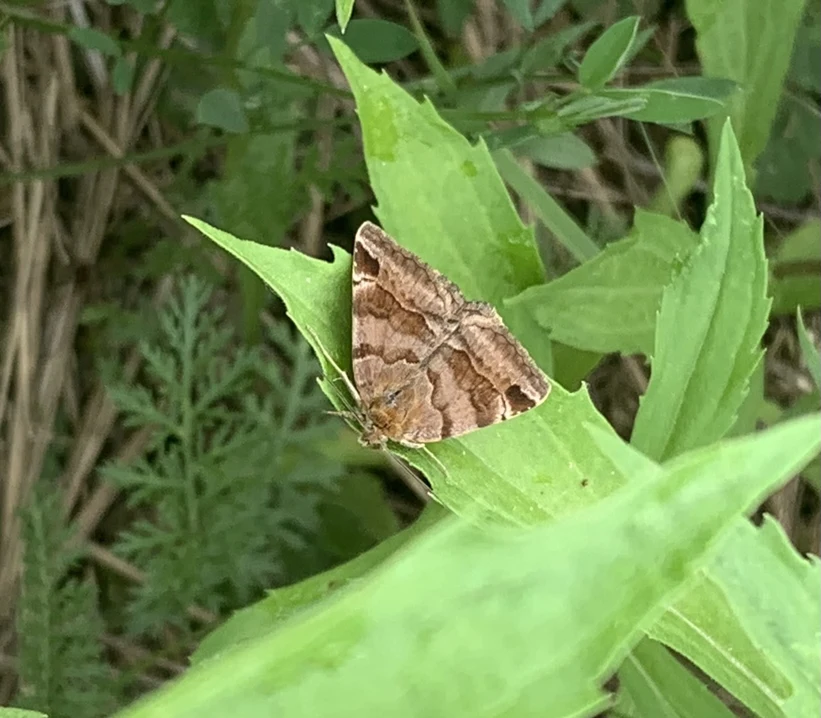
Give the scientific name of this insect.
Euclidia glyphica
